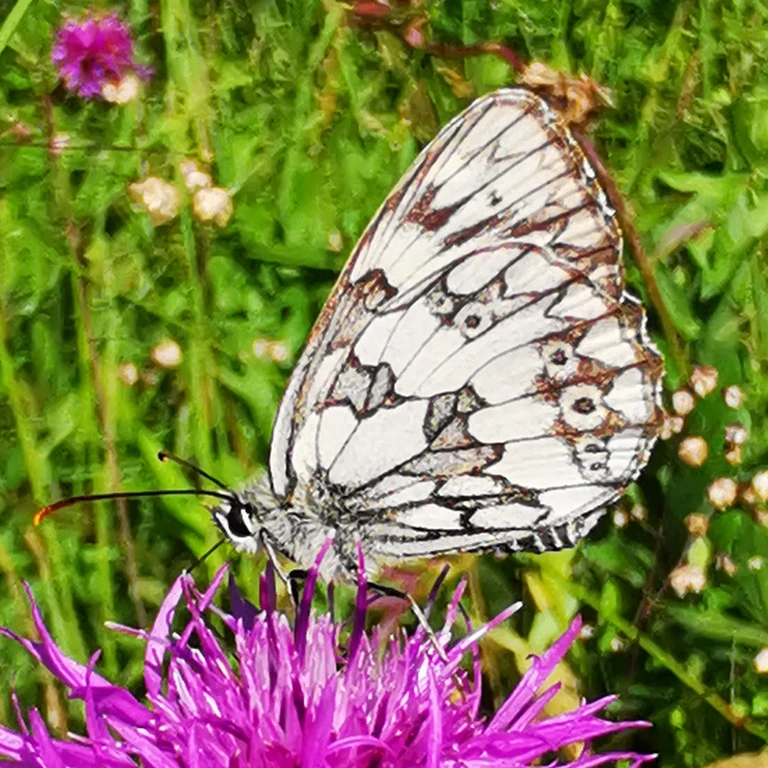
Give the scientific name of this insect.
Melanargia galathea
